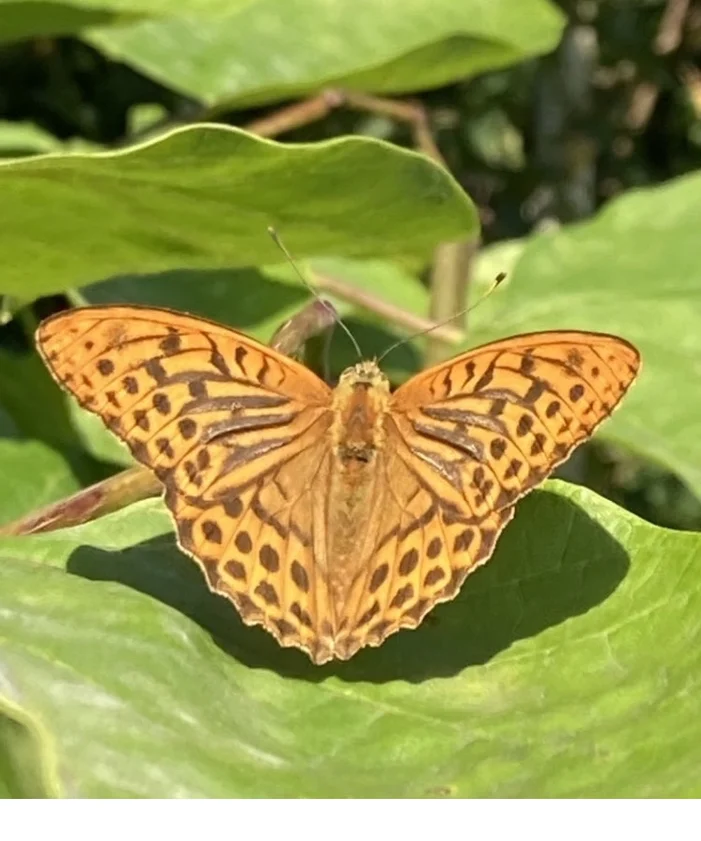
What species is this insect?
Argynnis paphia
